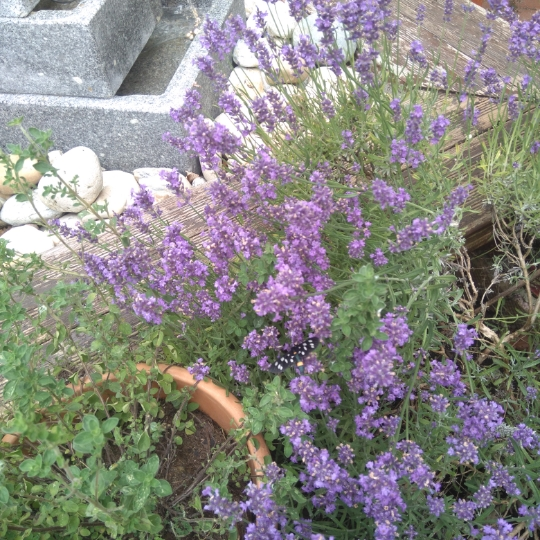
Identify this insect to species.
Amata phegea
